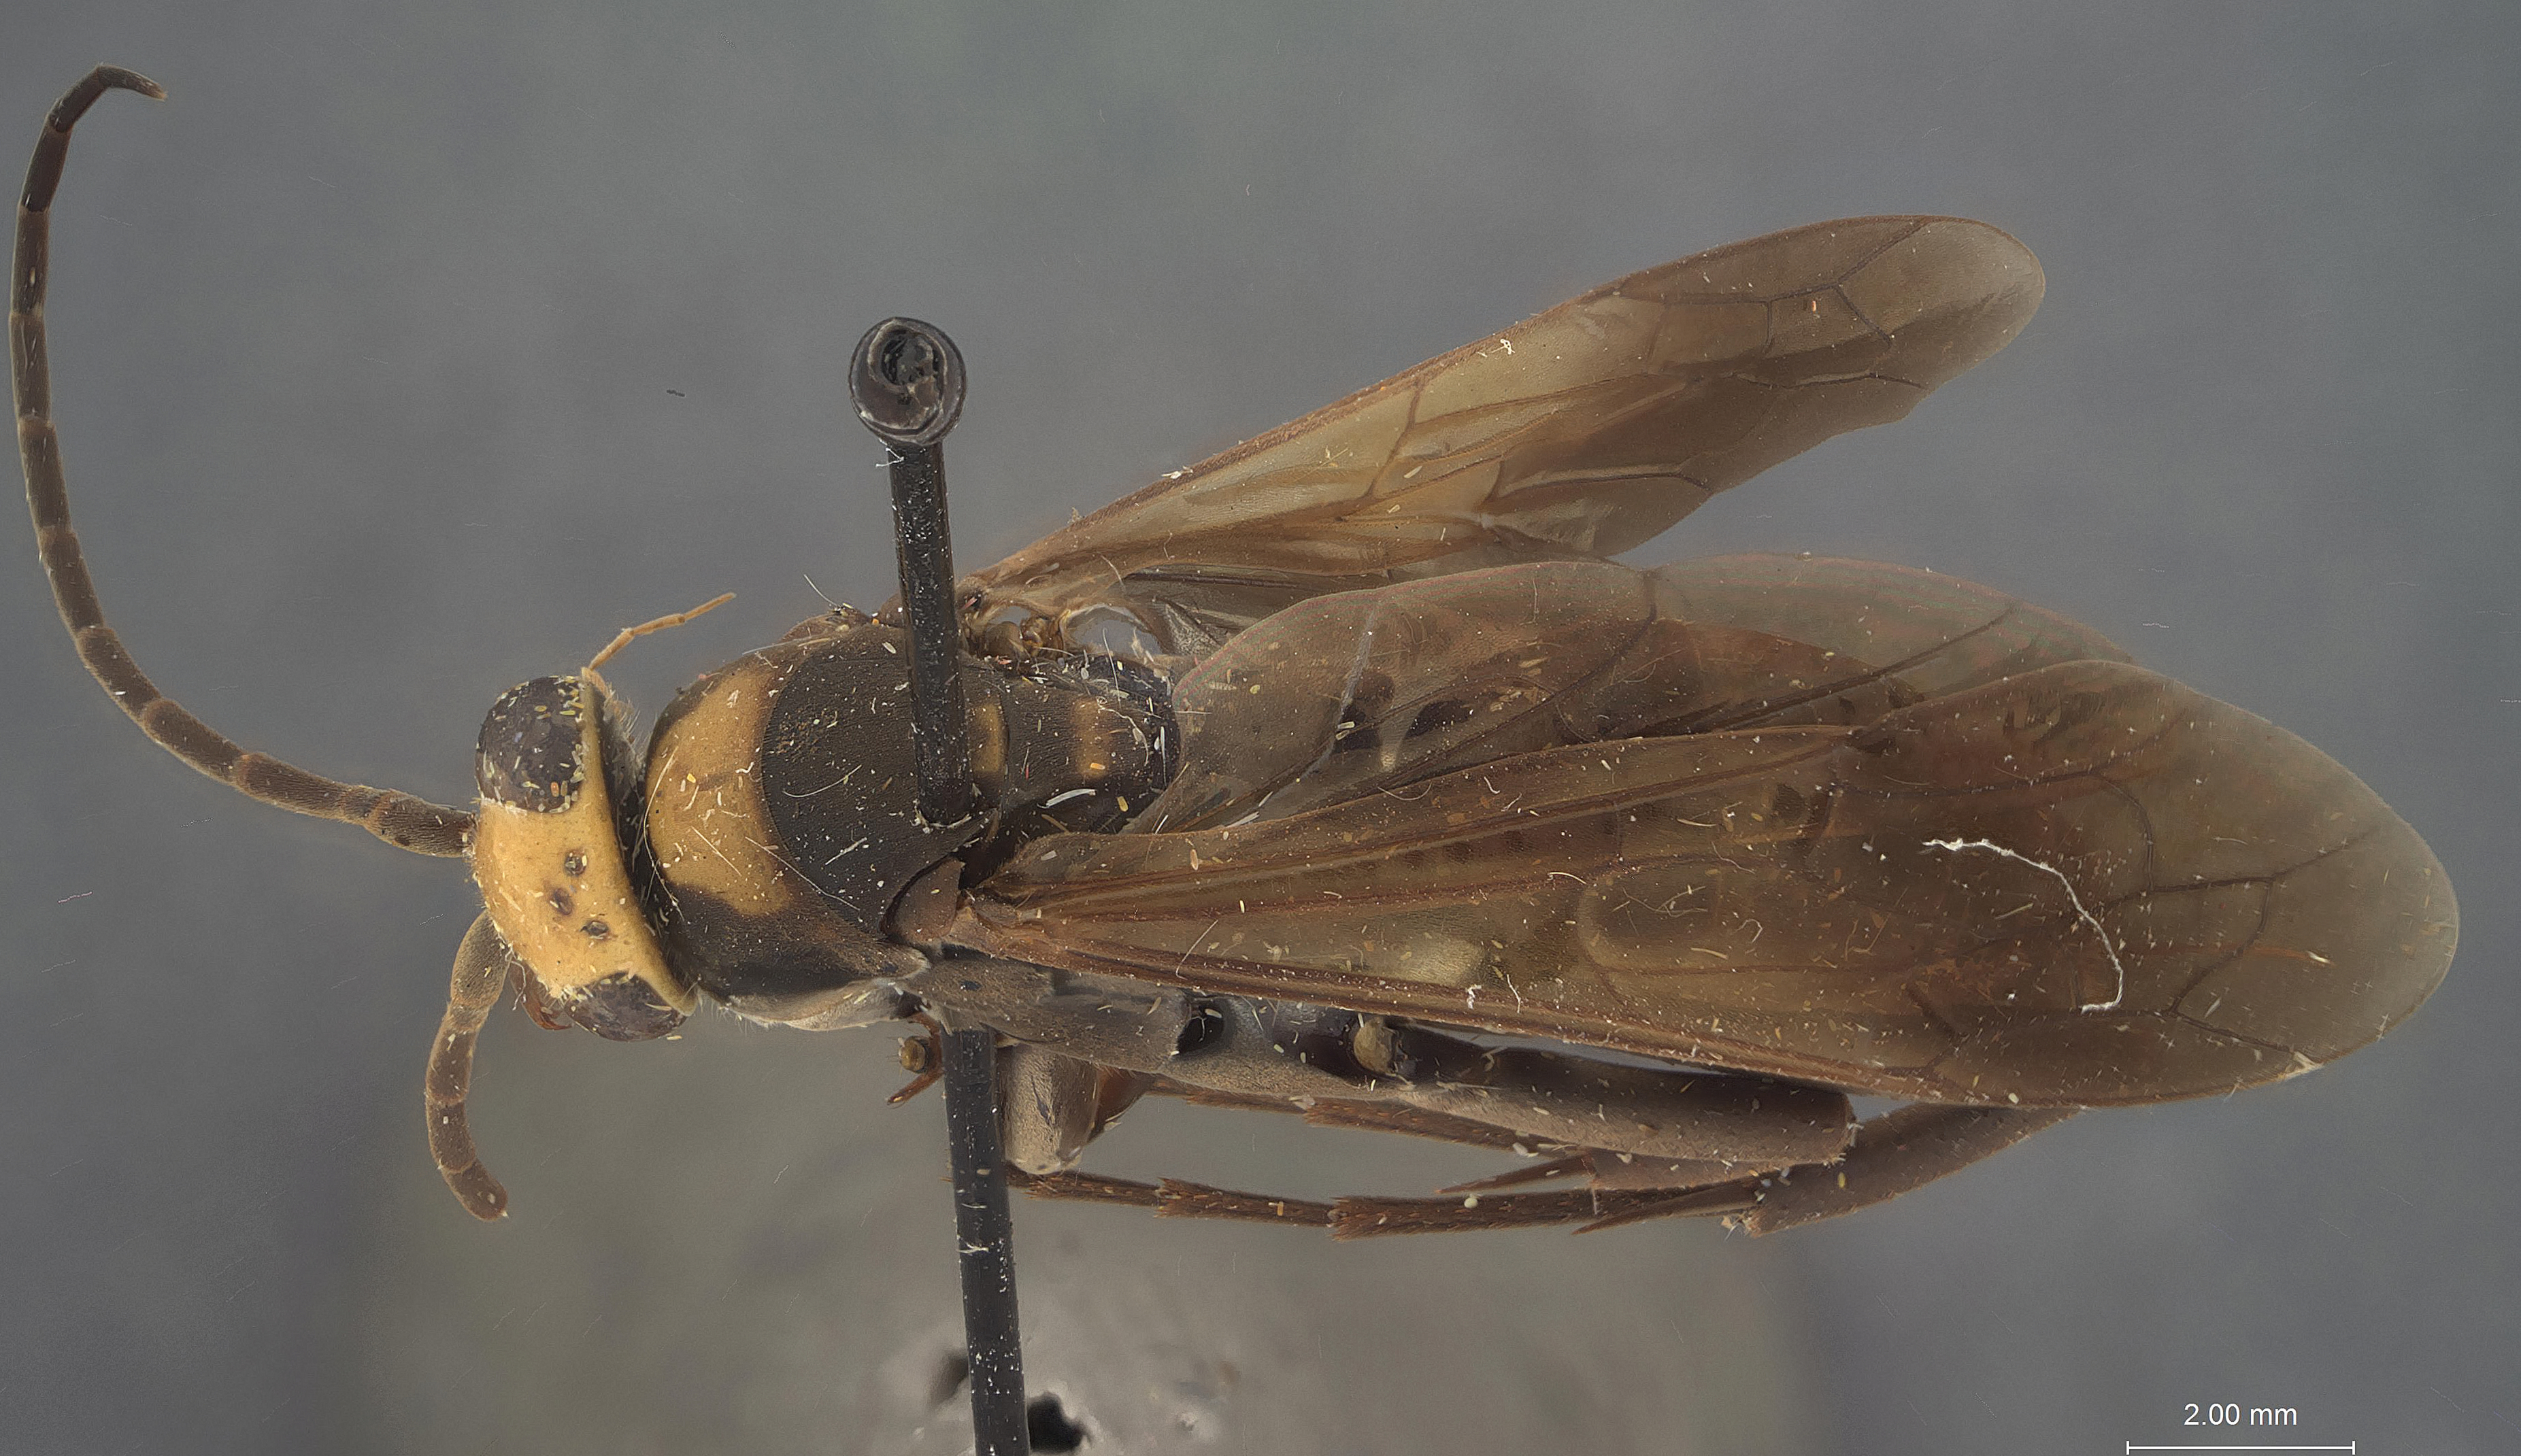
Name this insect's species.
Sinotocyphus chinensis
